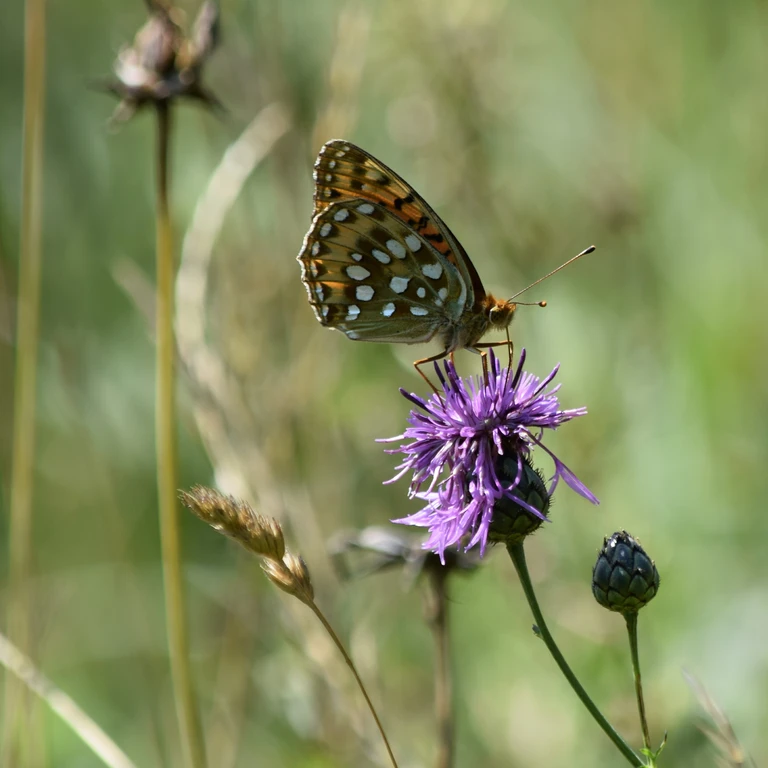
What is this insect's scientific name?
Speyeria aglaja
